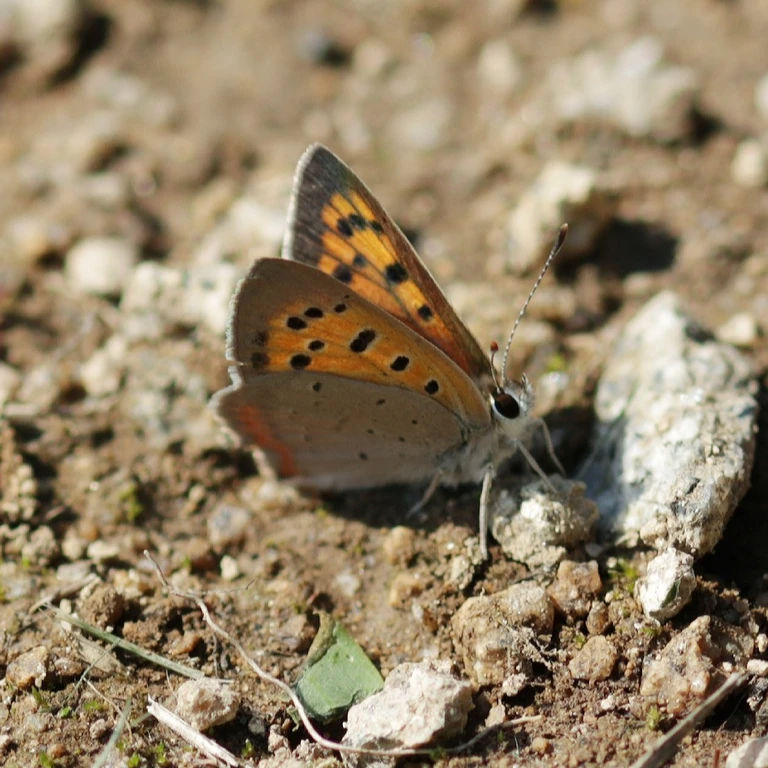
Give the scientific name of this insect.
Lycaena phlaeas
